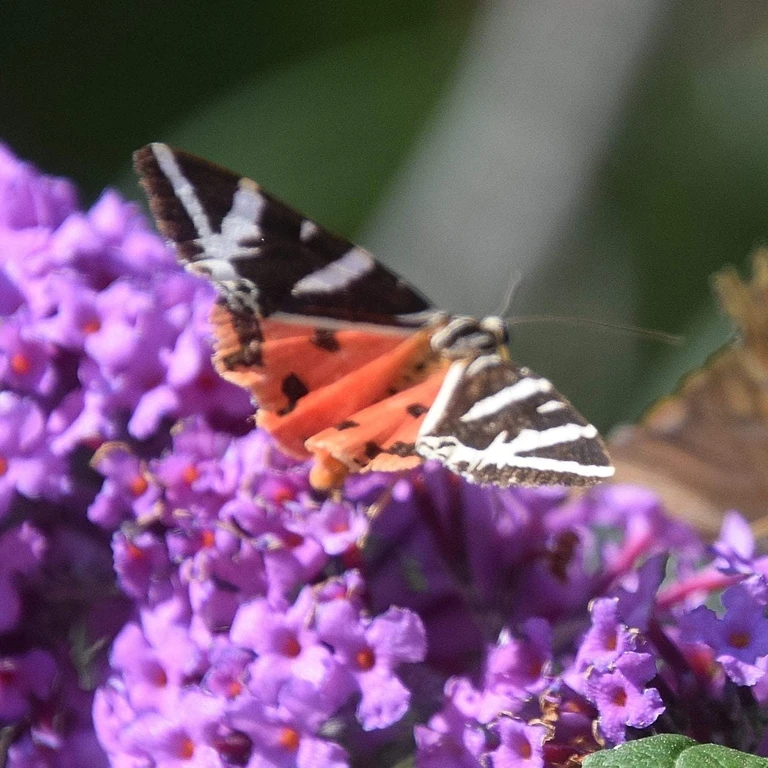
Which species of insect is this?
Euplagia quadripunctaria
